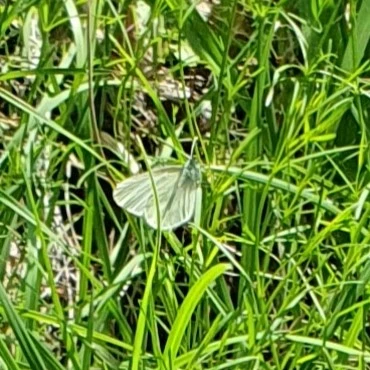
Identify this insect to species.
Leptidea sinapis/juvernica
